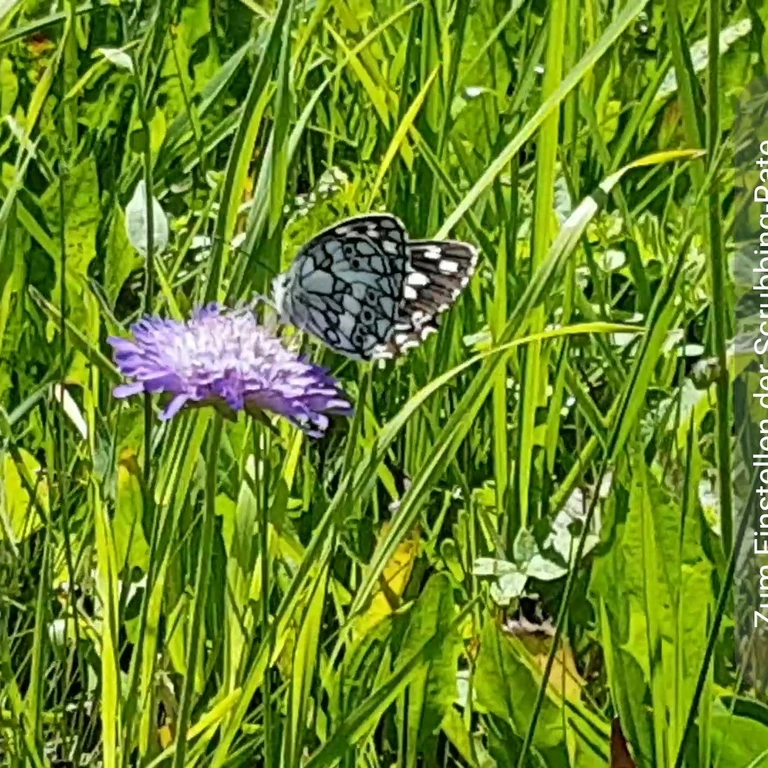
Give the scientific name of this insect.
Melanargia galathea
